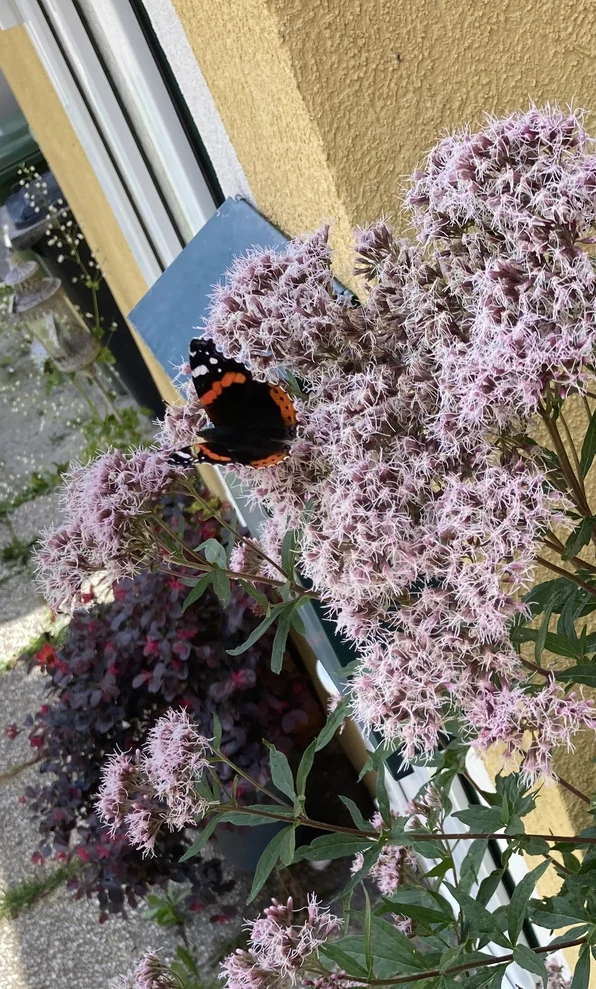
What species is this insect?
Vanessa atalanta
